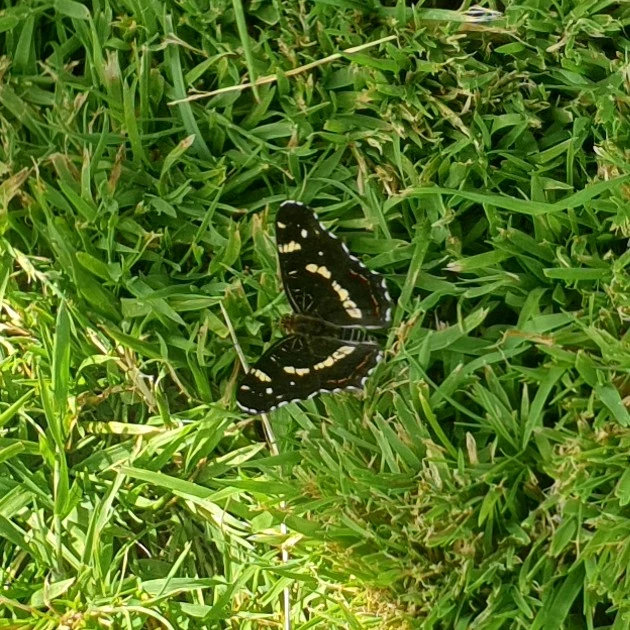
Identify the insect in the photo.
Araschnia levana
